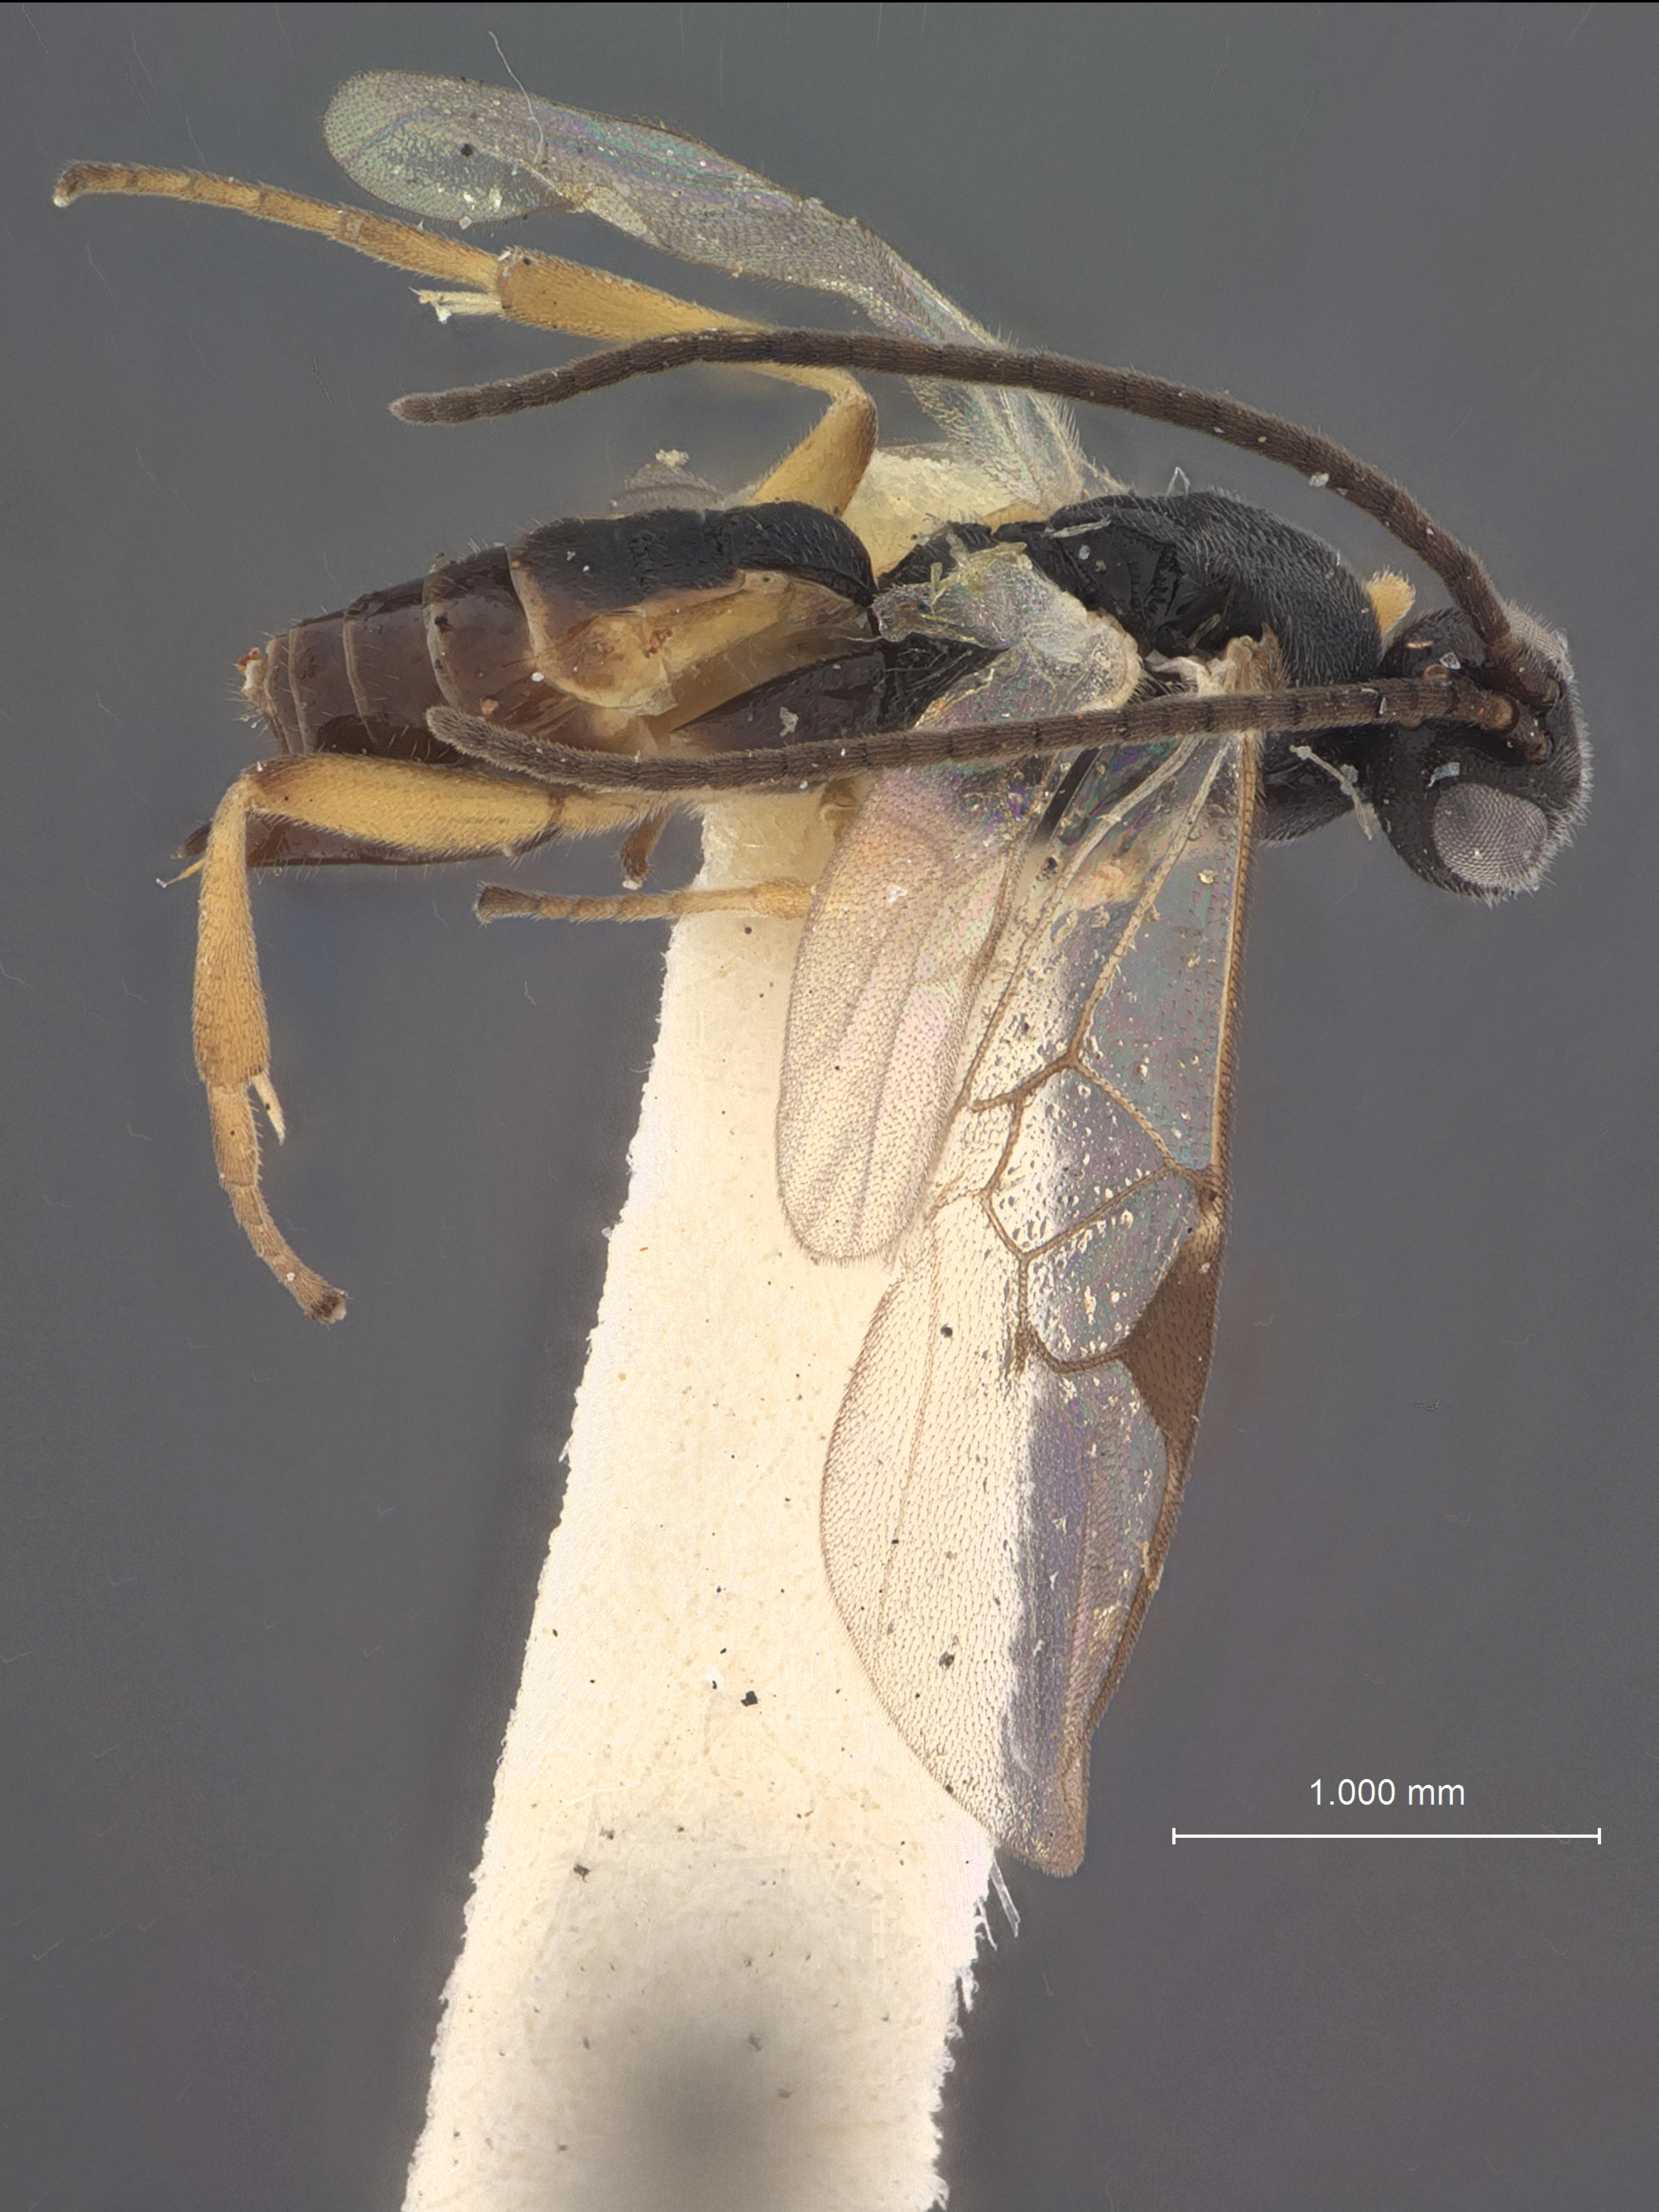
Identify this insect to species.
Apanteles olenidis
